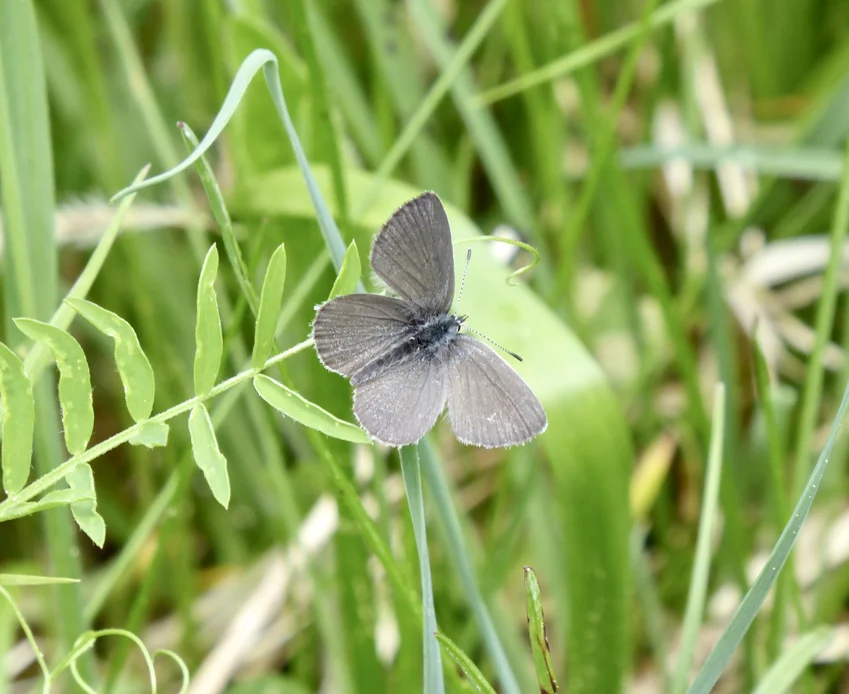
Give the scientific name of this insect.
Cupido minimus
